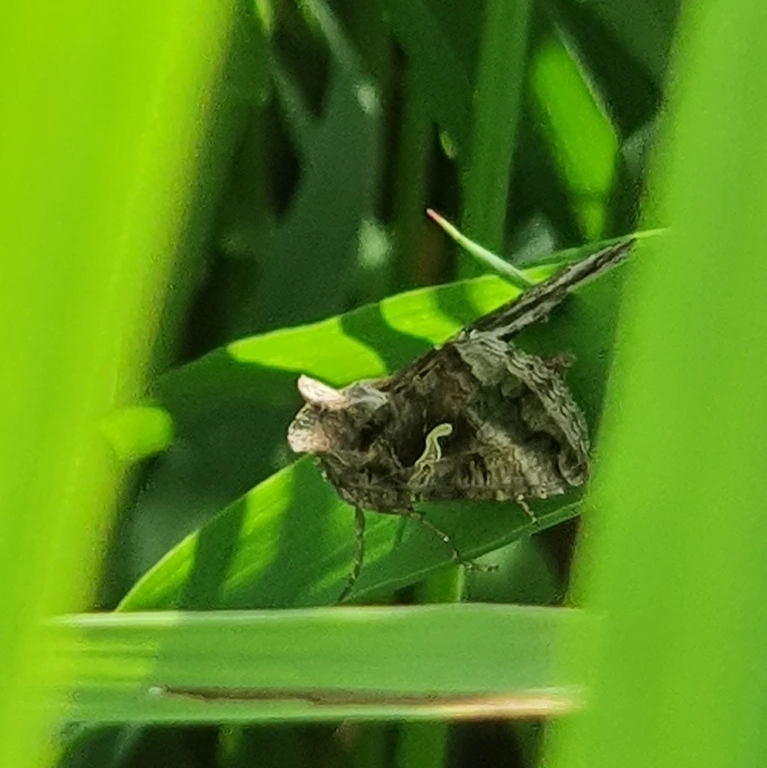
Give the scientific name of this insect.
Autographa gamma
